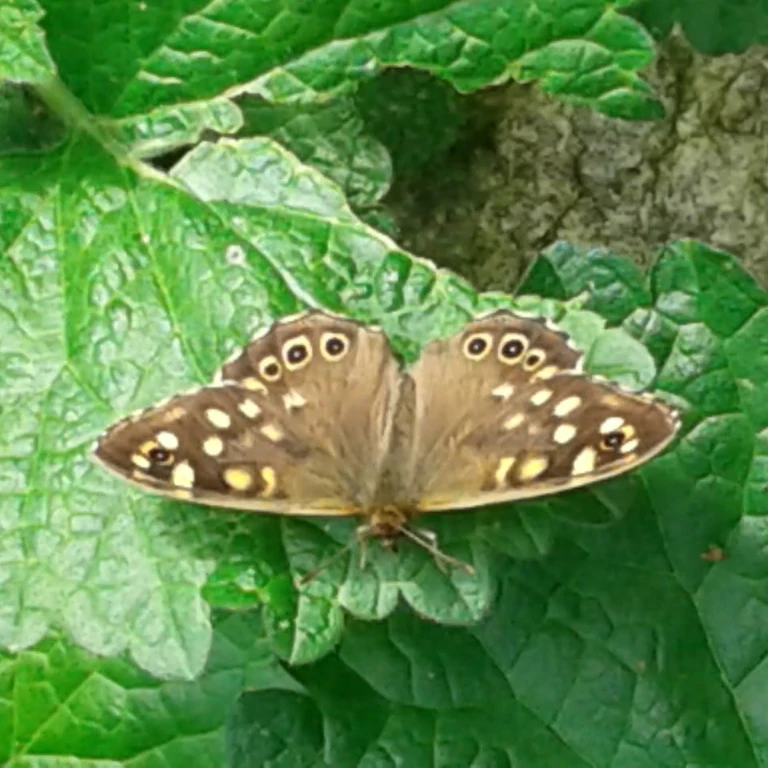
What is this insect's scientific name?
Pararge aegeria
